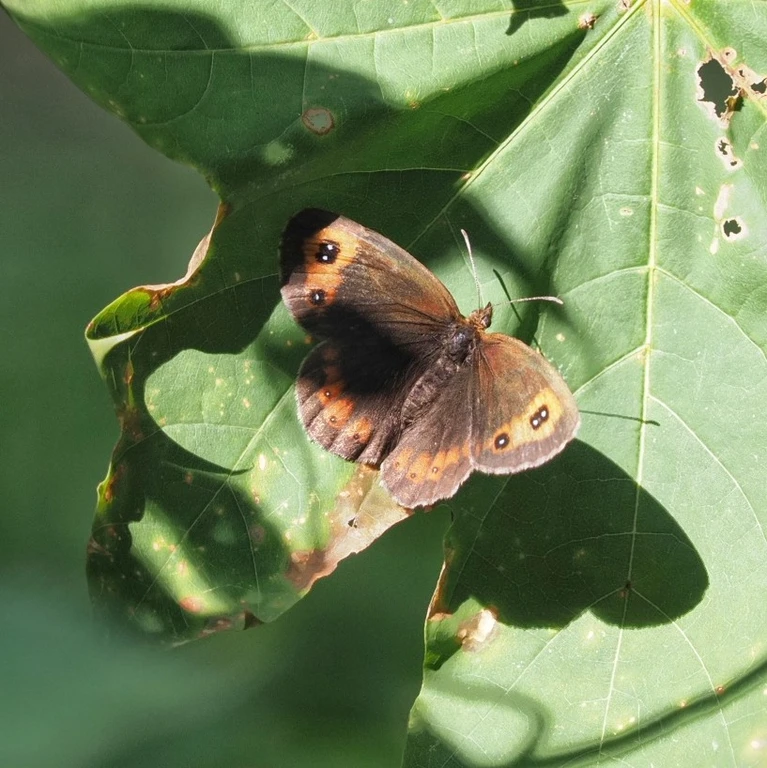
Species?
Erebia aethiops
